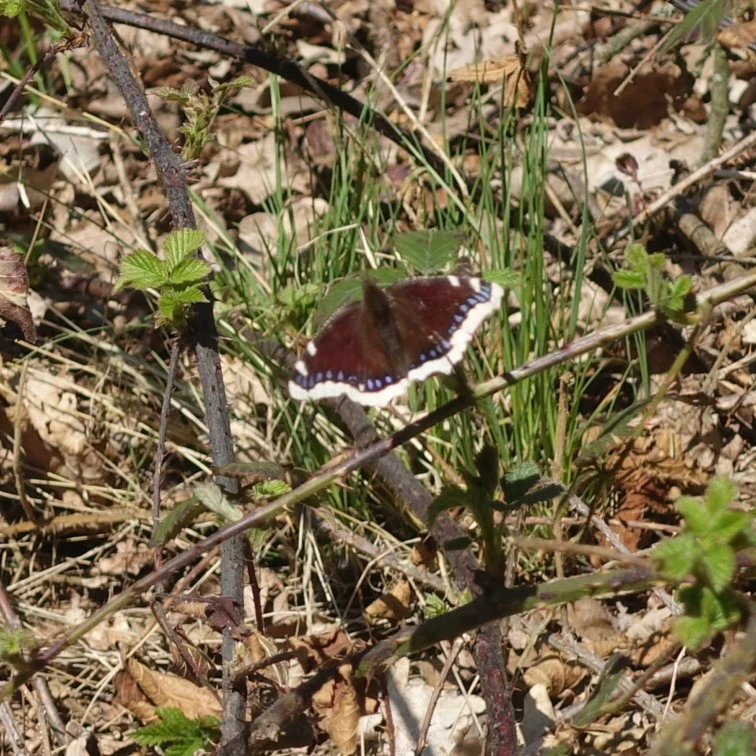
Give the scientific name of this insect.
Nymphalis antiopa
